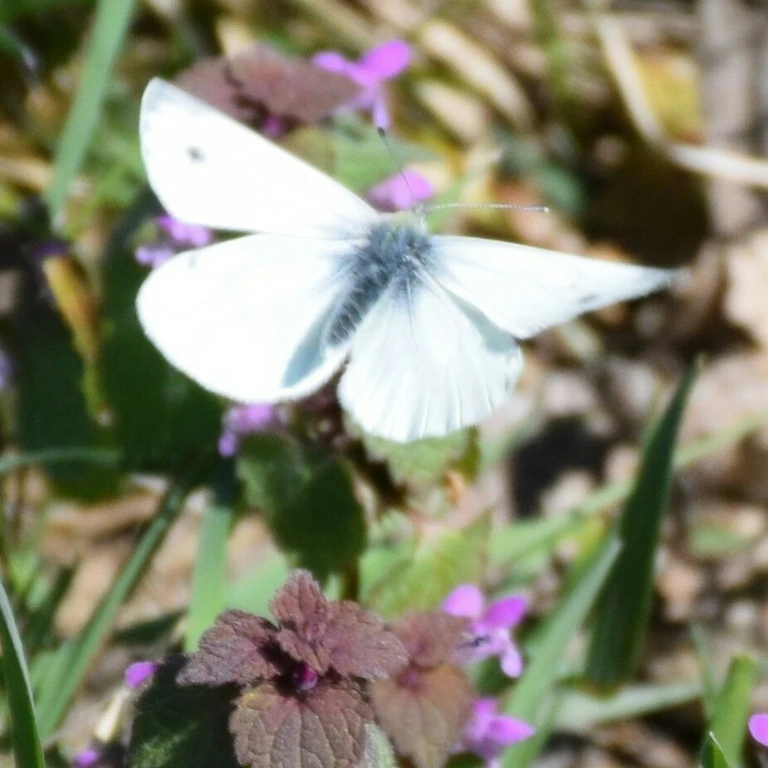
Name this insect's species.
Pieris napi
